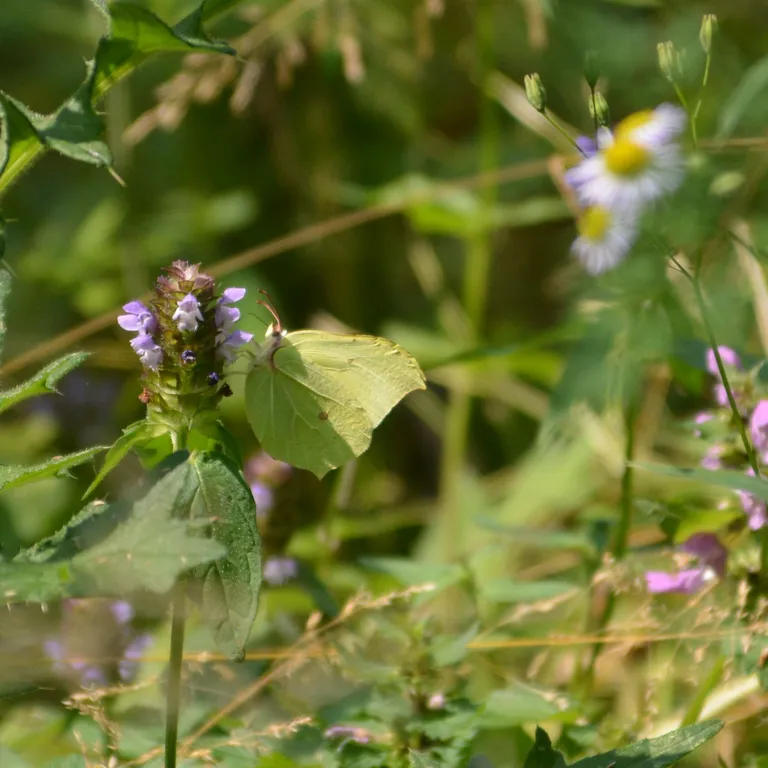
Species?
Gonepteryx rhamni
